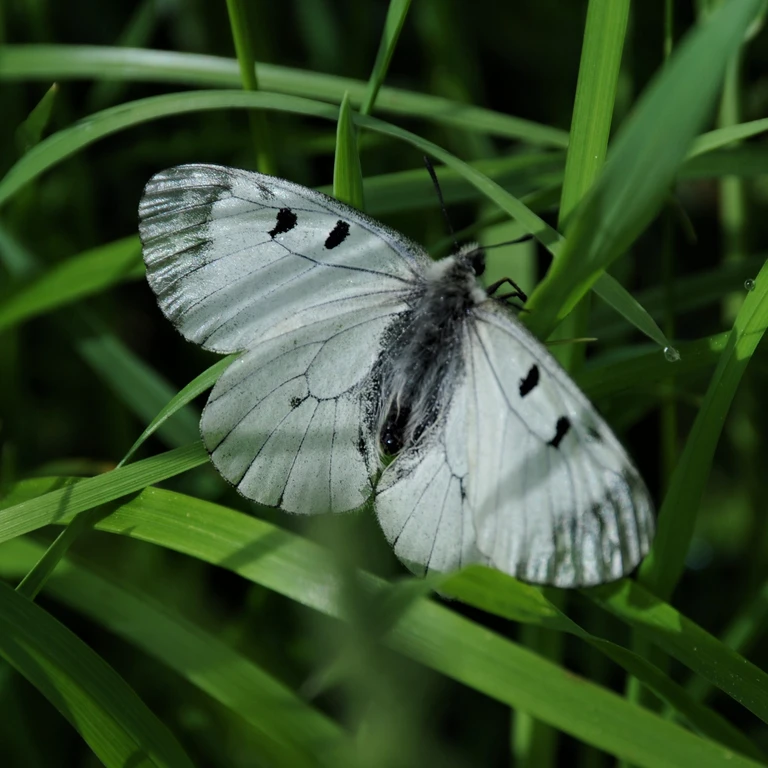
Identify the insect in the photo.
Parnassius mnemosyne
